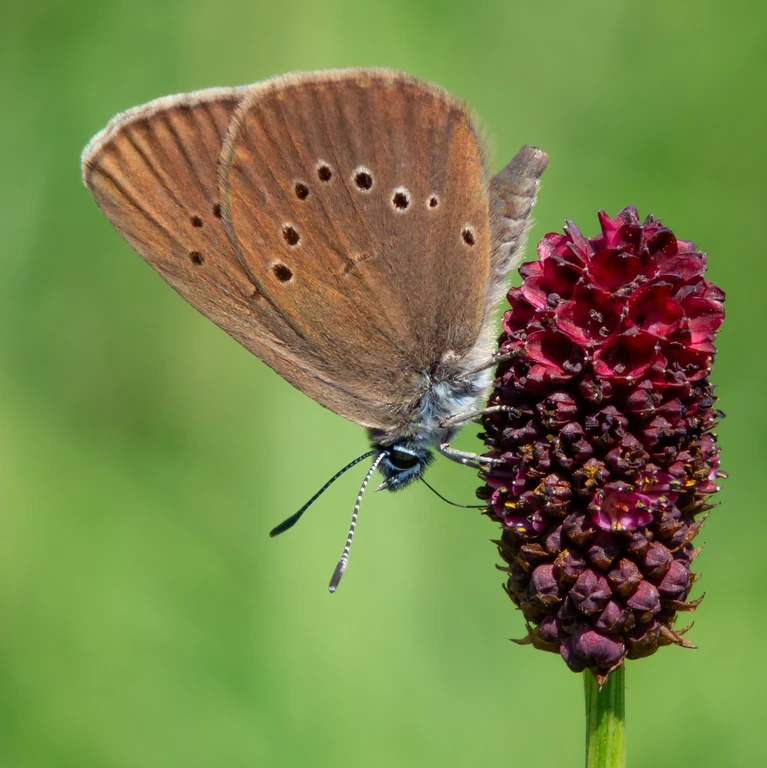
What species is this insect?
Phengaris nausithous (also Maculinea nausithous)
